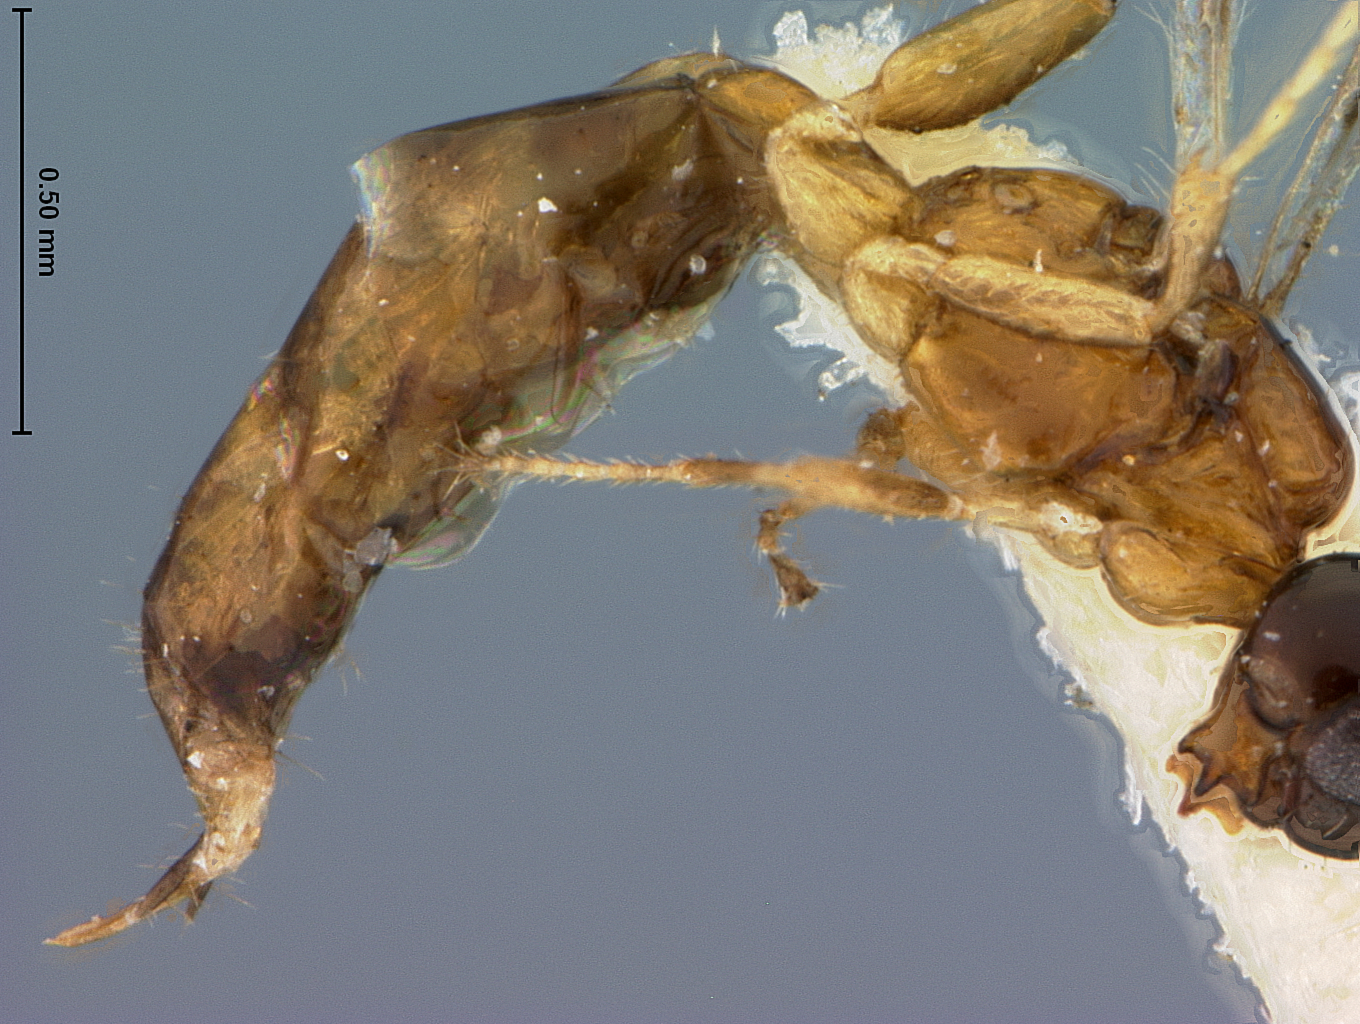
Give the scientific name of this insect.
Aspilota cubiceps
